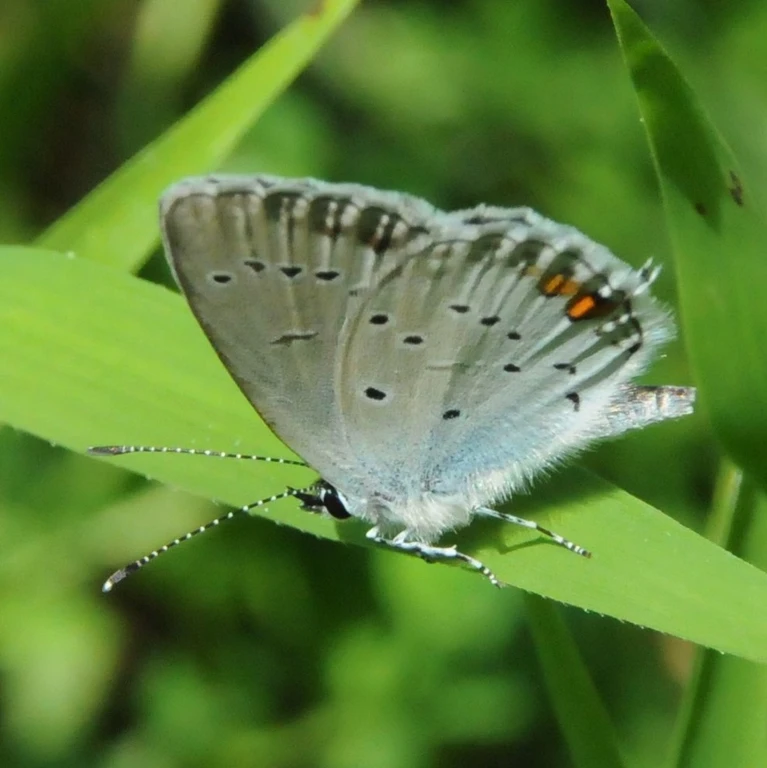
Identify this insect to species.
Cupido argiades (also Elkalyce argiades)
